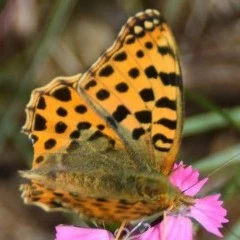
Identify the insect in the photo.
Issoria lathonia
